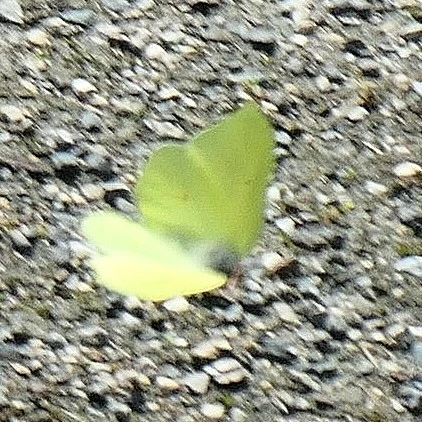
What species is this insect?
Gonepteryx rhamni
